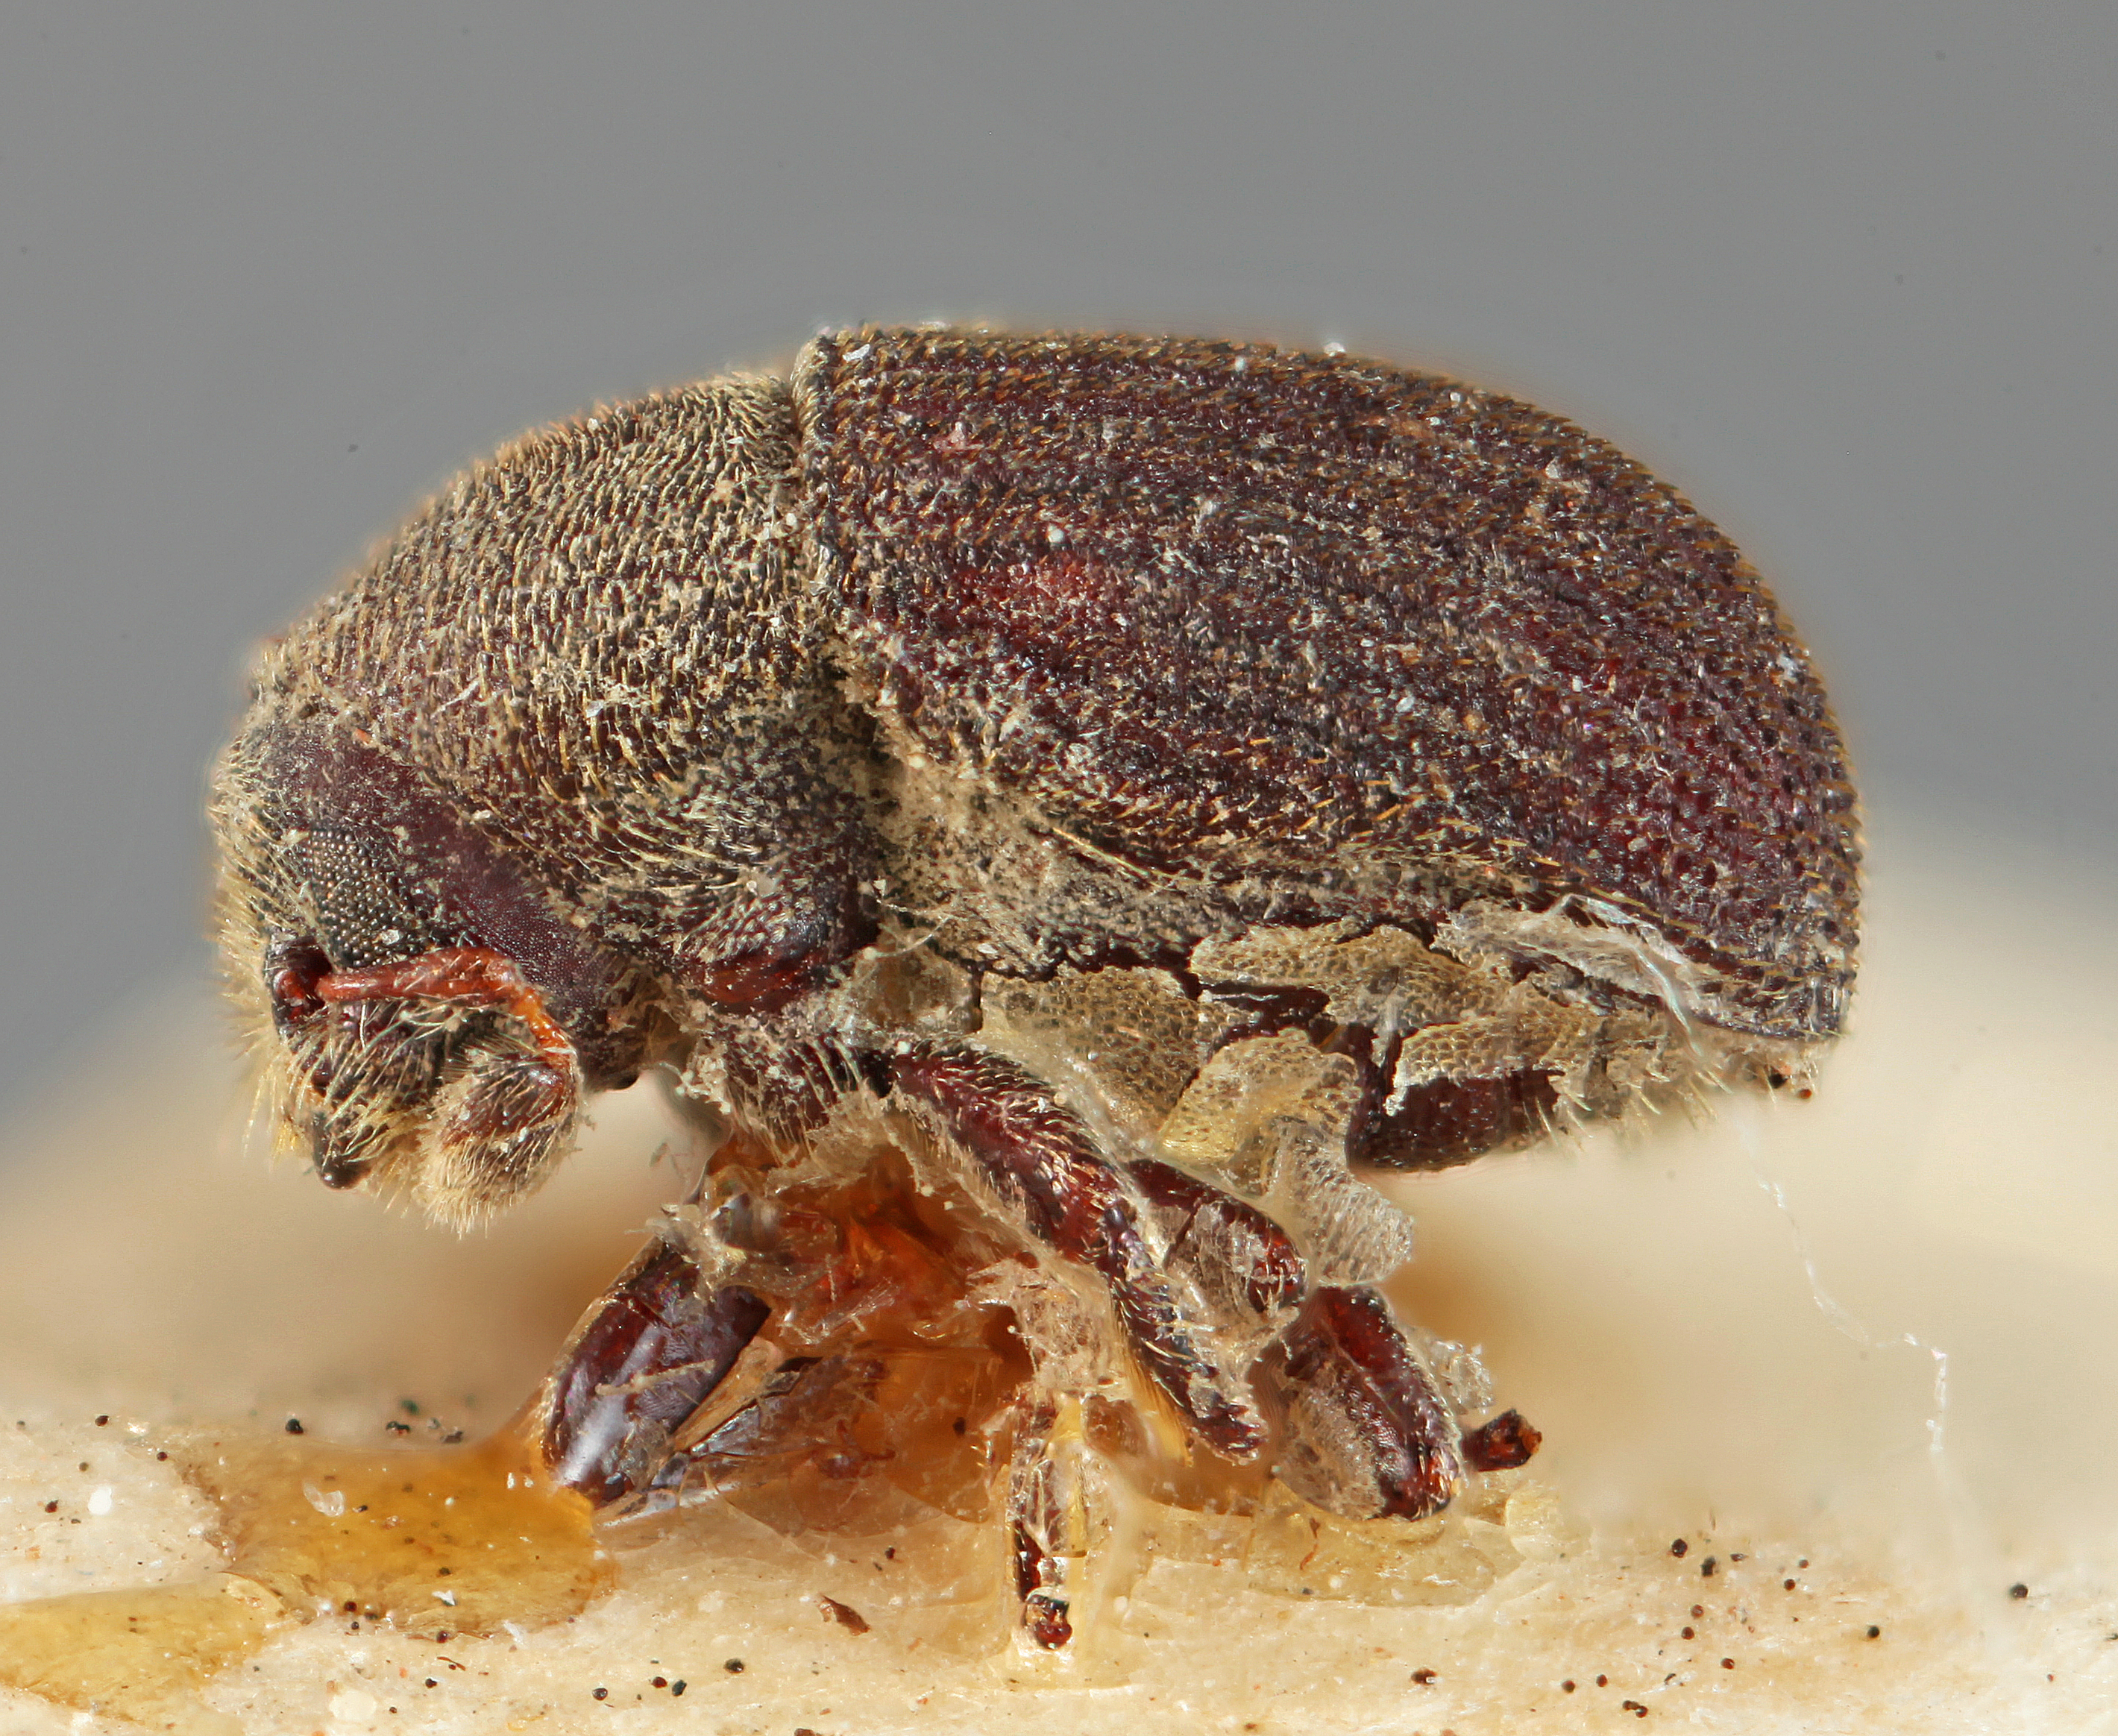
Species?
Phloeotribus suturalis
